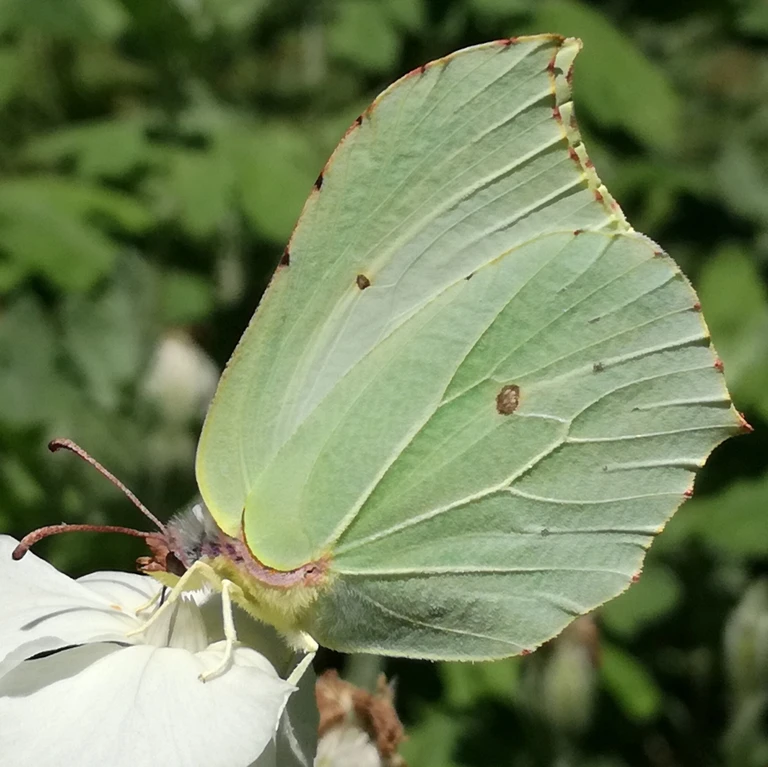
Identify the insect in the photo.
Gonepteryx rhamni
